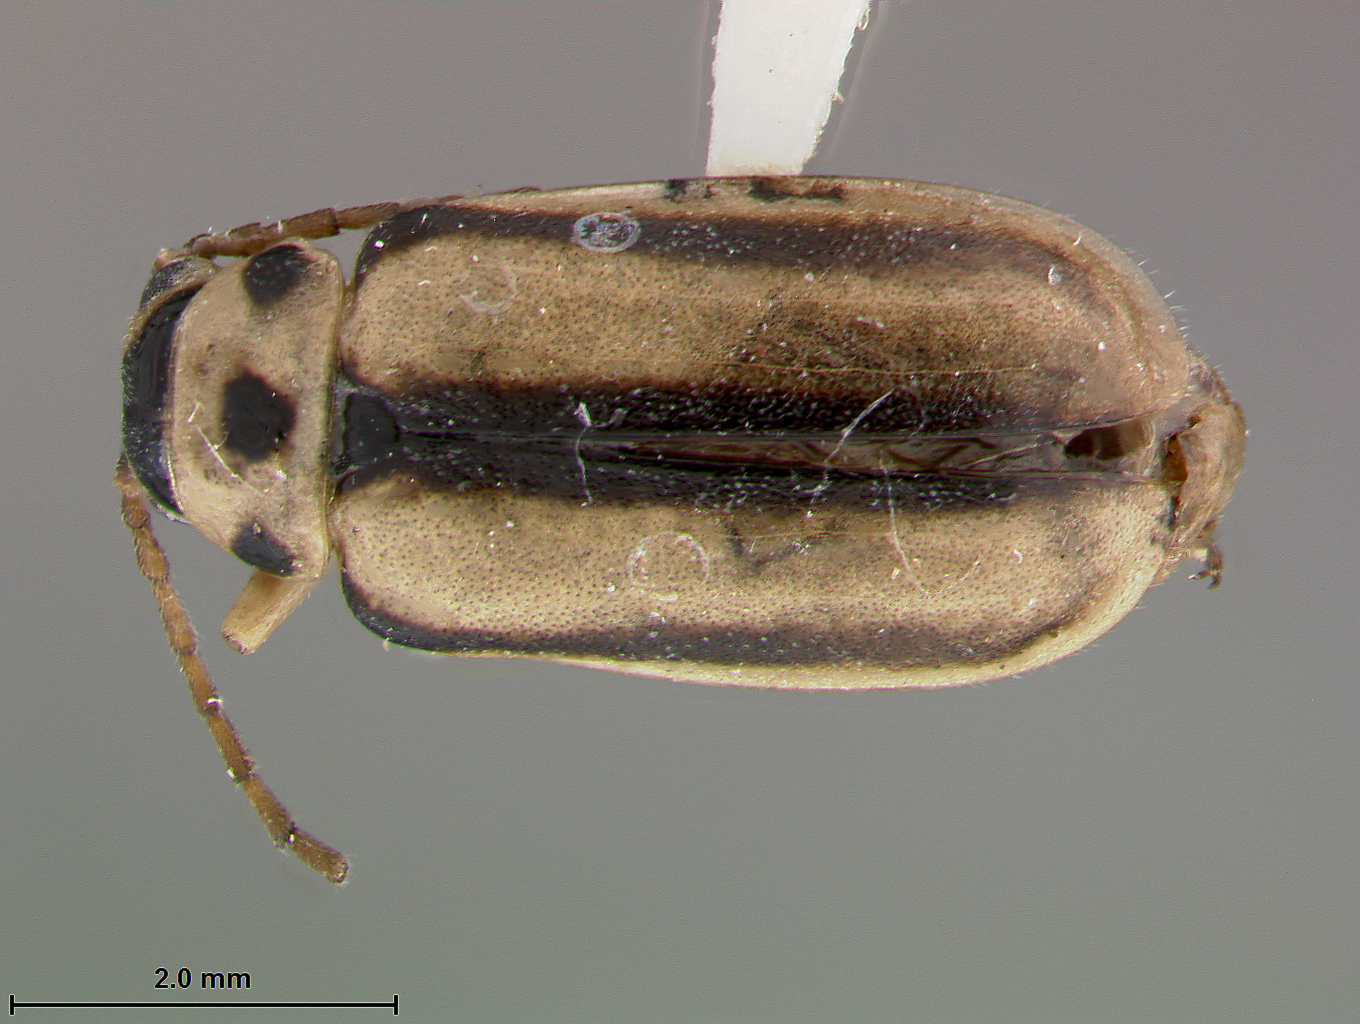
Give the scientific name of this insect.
Trirhabda gurneyi
